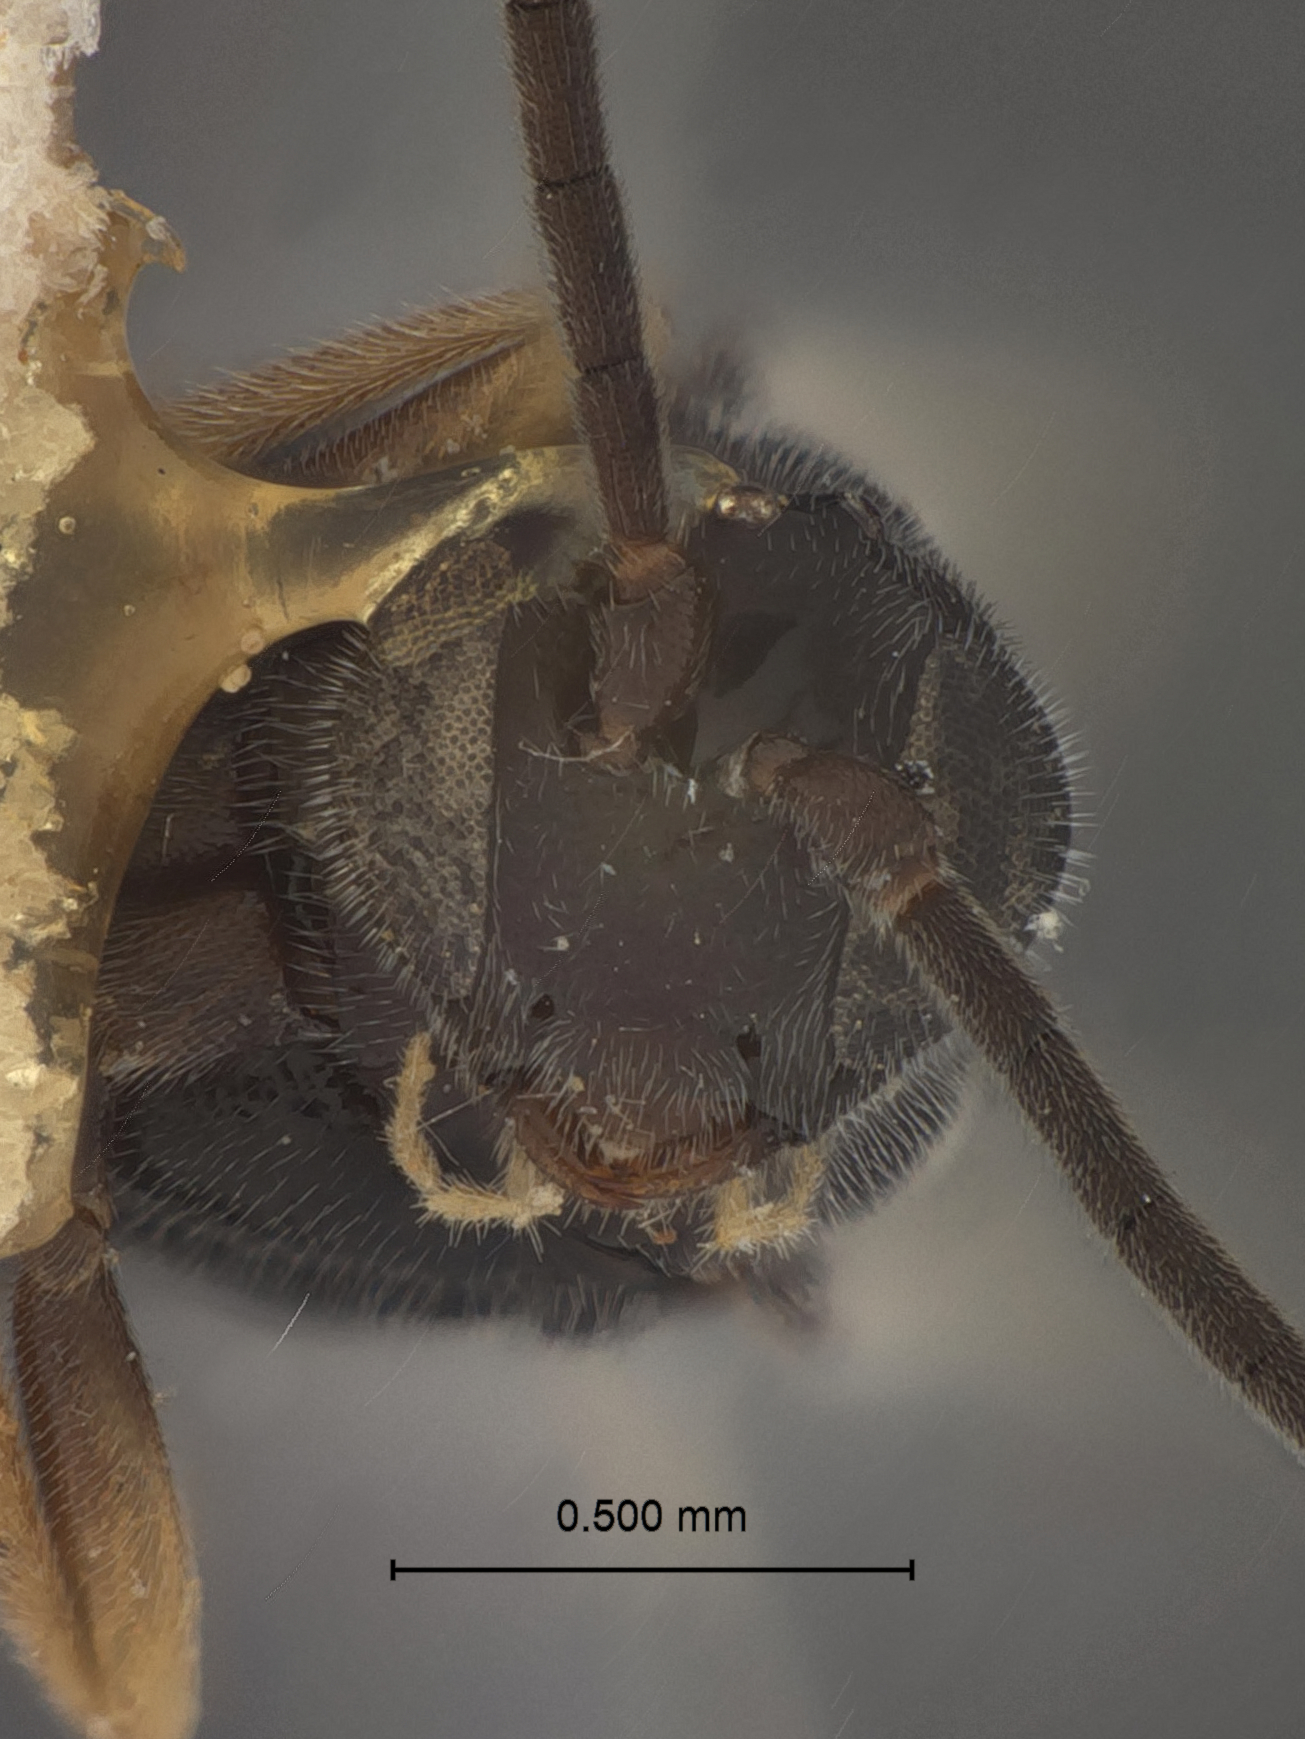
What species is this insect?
Apanteles homeosomae
